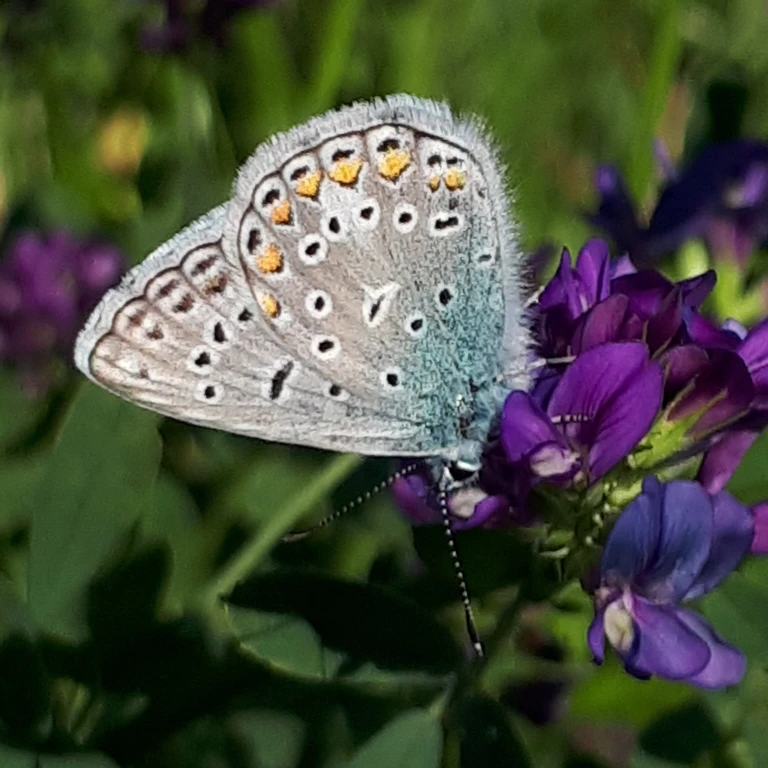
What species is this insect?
Polyommatus icarus
